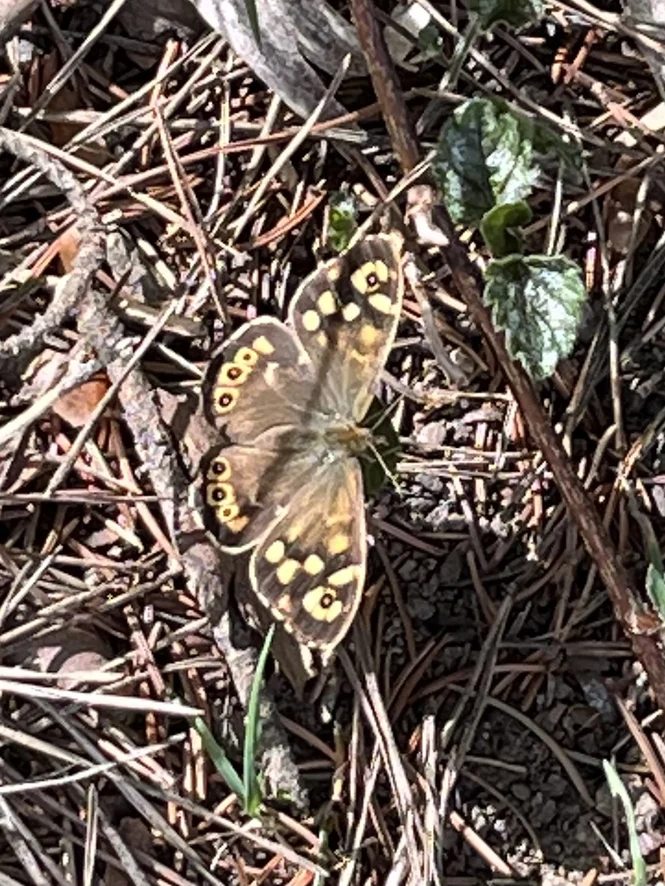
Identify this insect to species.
Pararge aegeria
